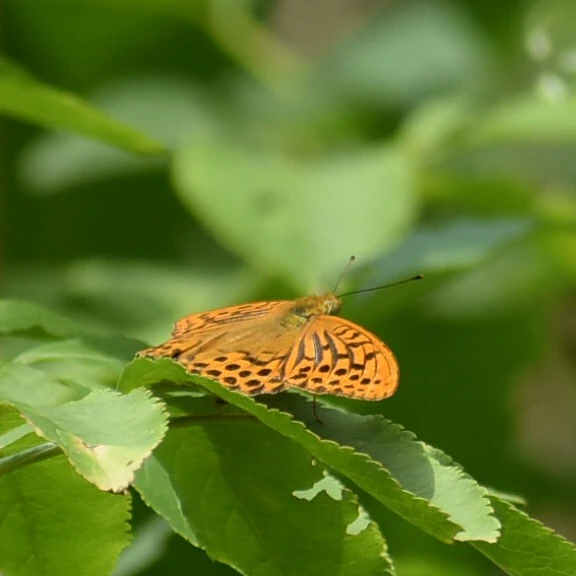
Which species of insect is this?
Argynnis paphia
